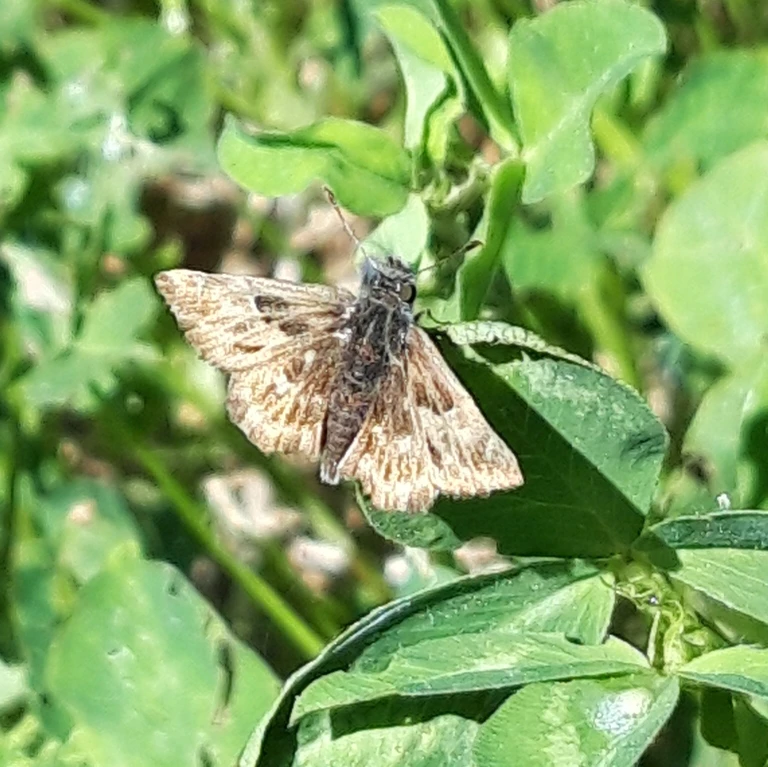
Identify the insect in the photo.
Carcharodus alceae
